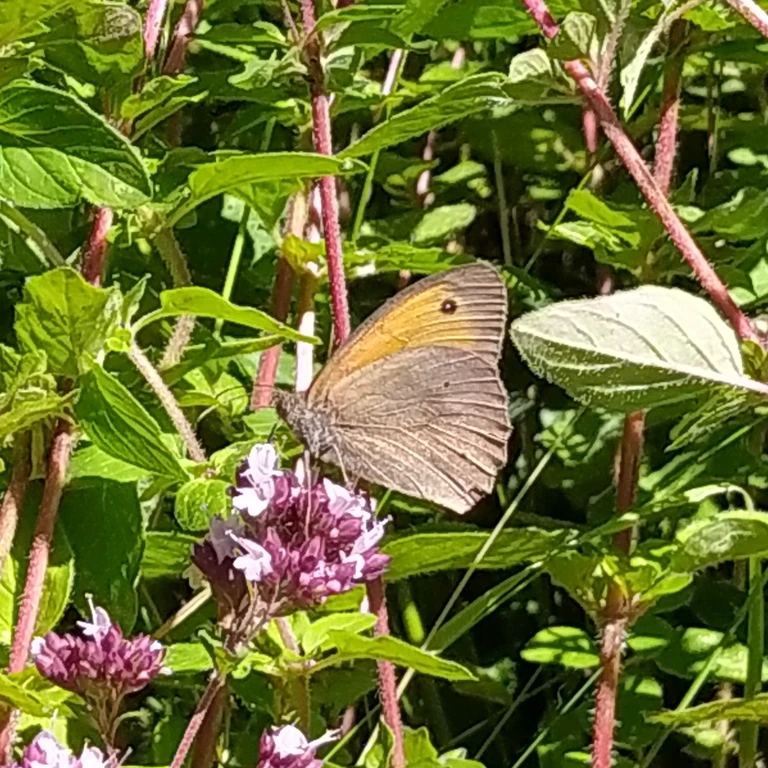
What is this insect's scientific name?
Maniola jurtina
